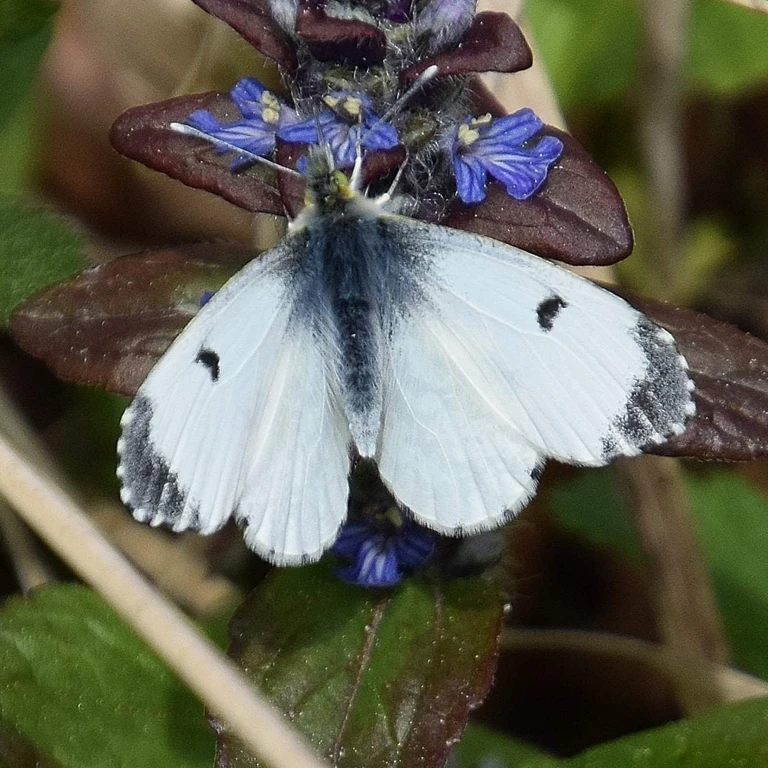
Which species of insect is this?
Anthocharis cardamines
